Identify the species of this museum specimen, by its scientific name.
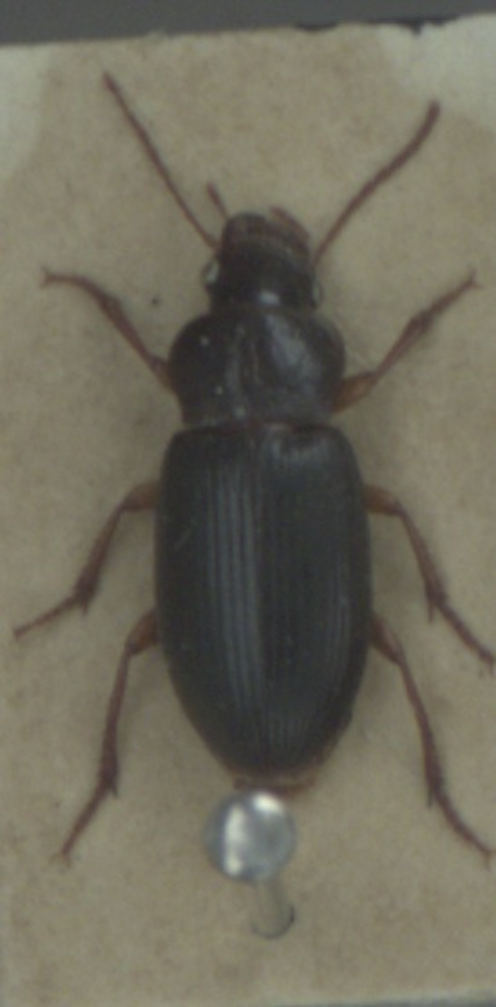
Ophonus rufibarbis
